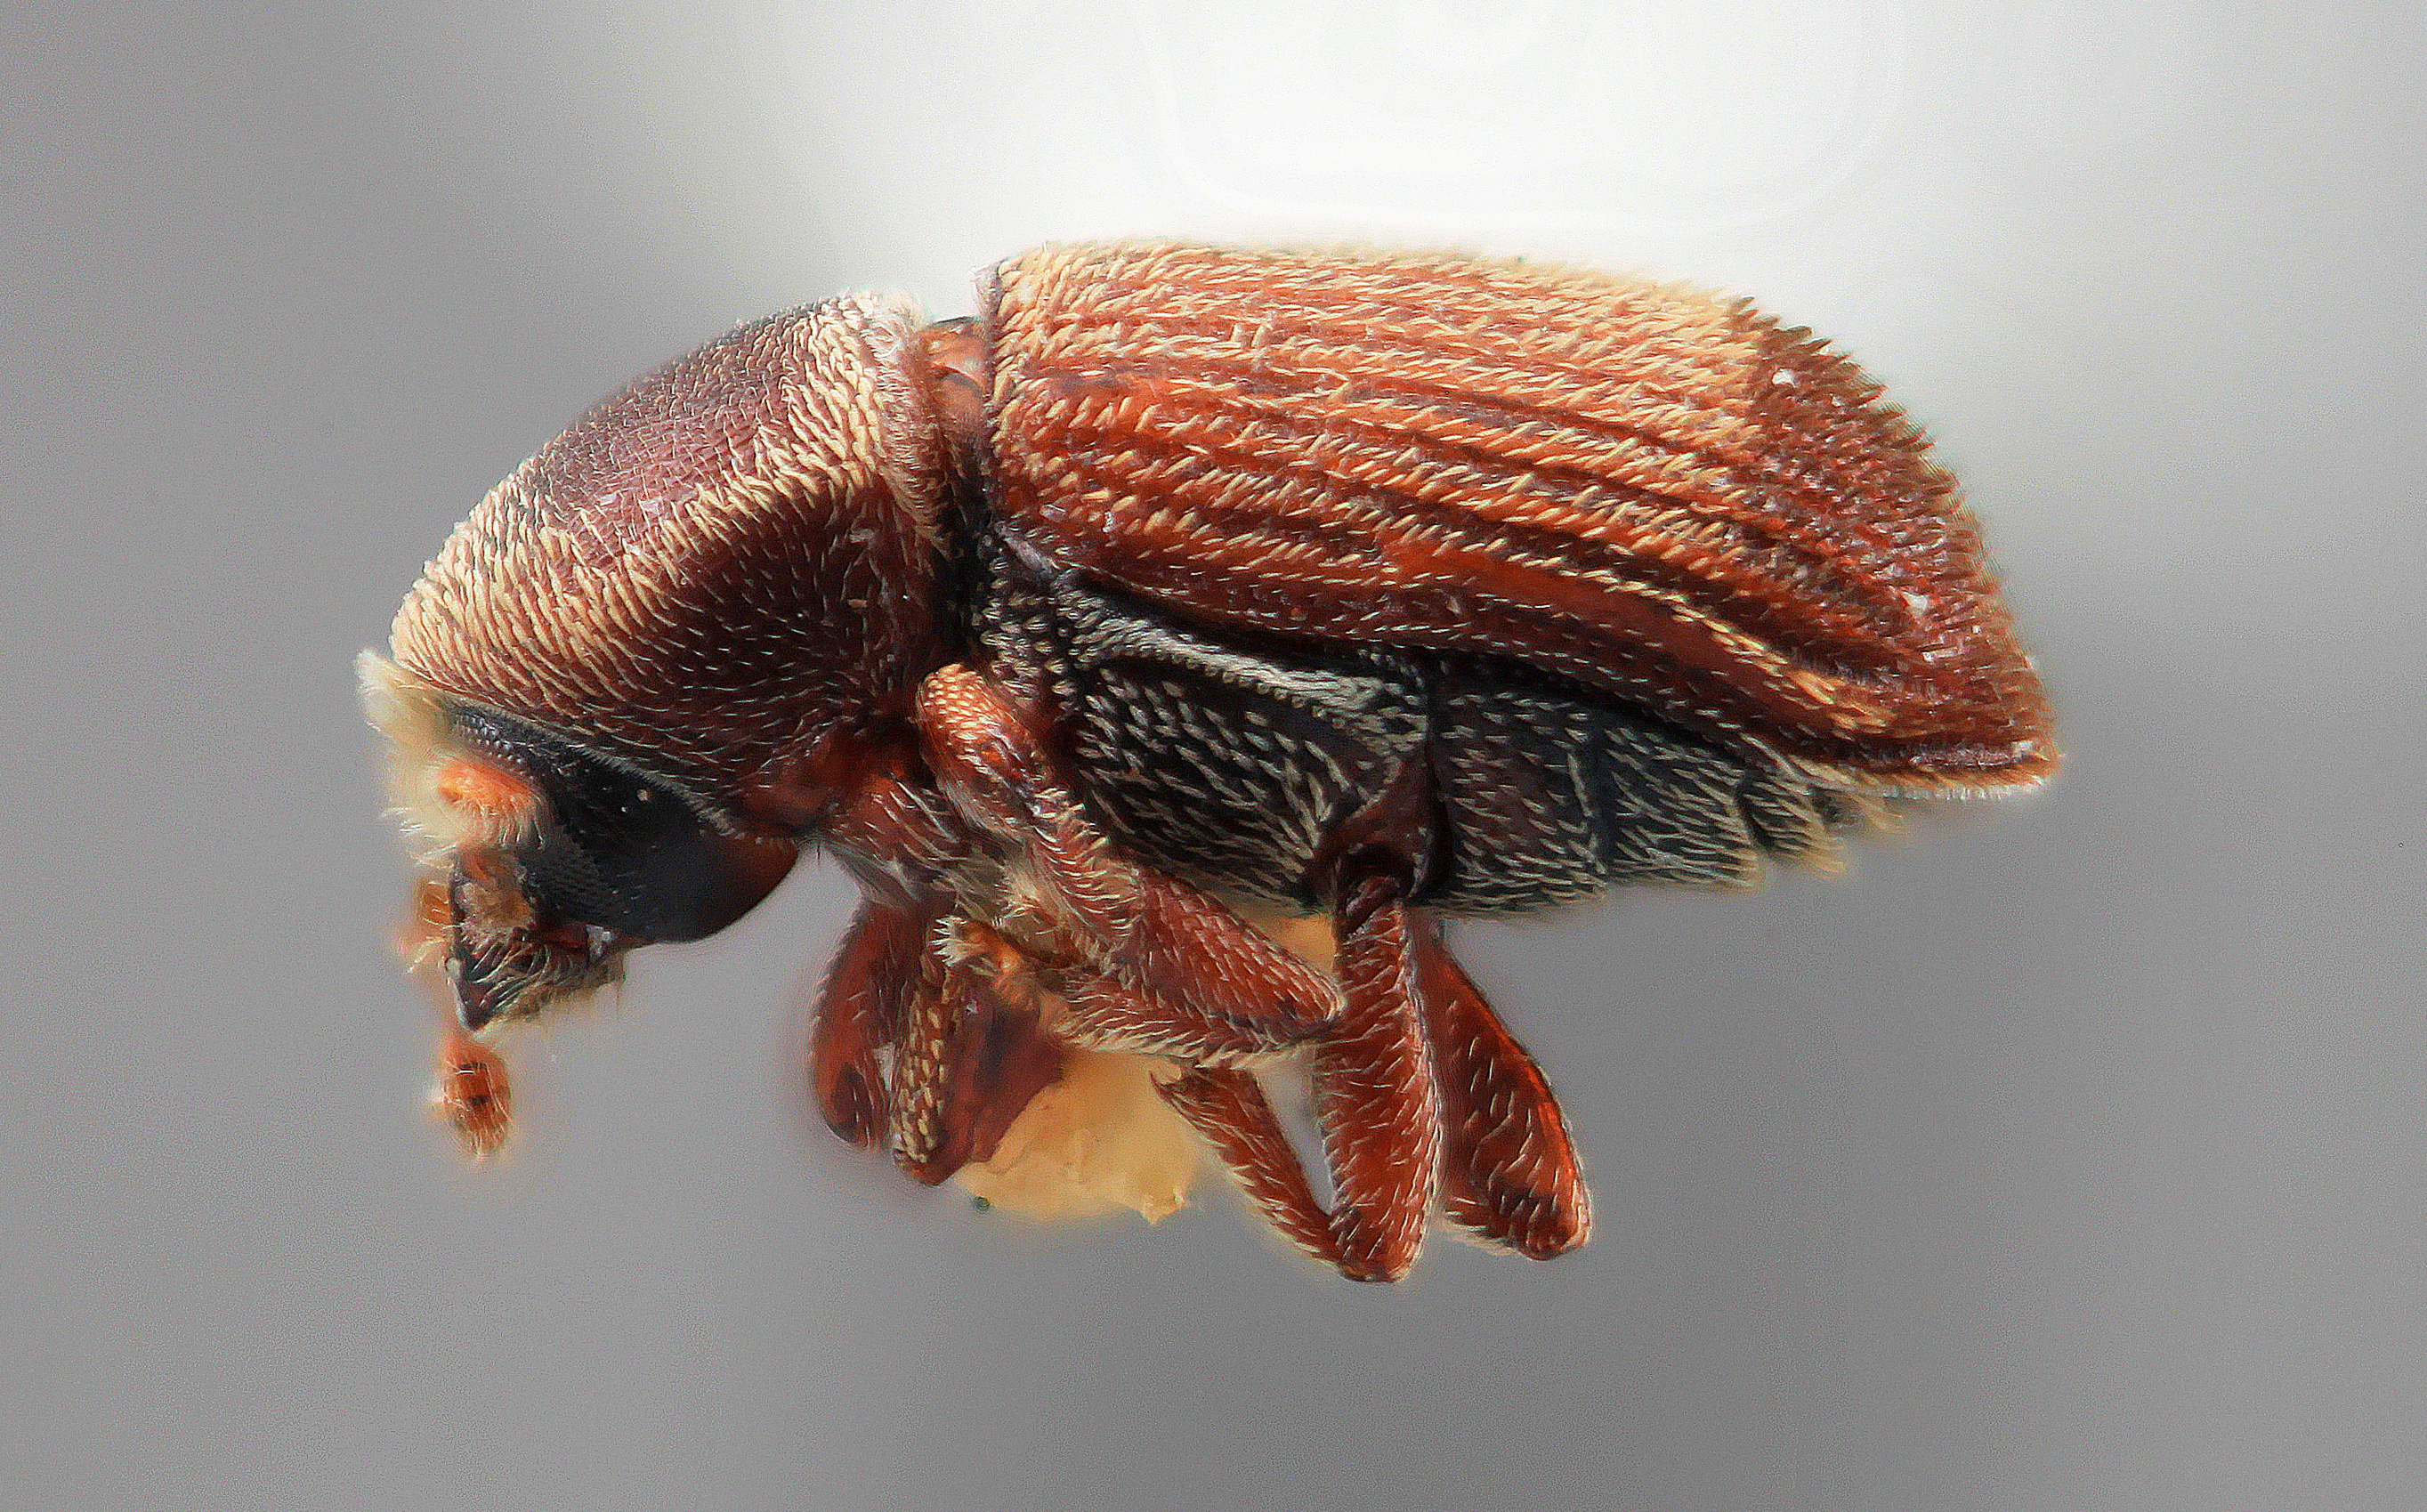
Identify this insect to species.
Cnesinus atrodeclivis
